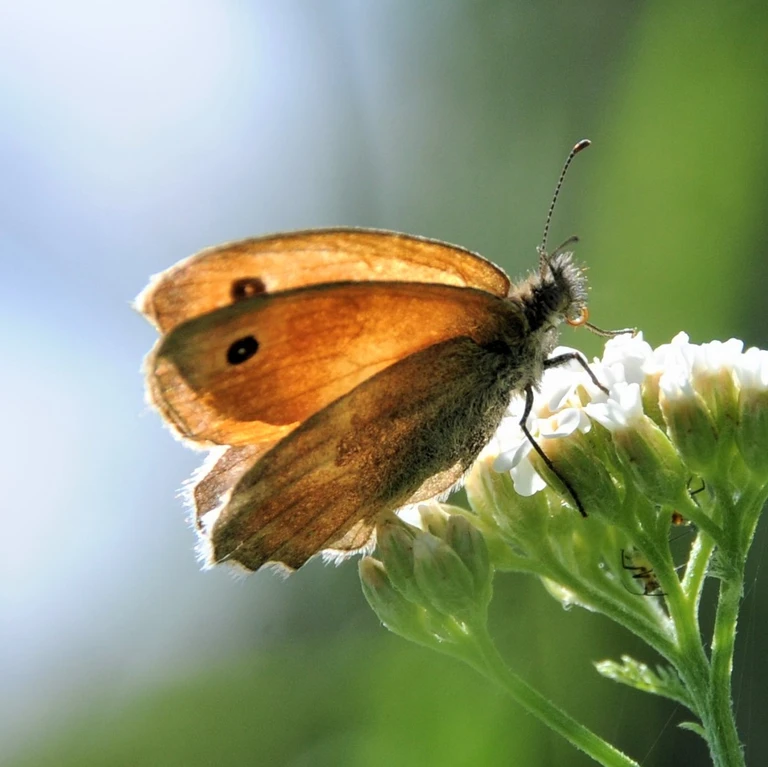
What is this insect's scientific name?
Coenonympha pamphilus
